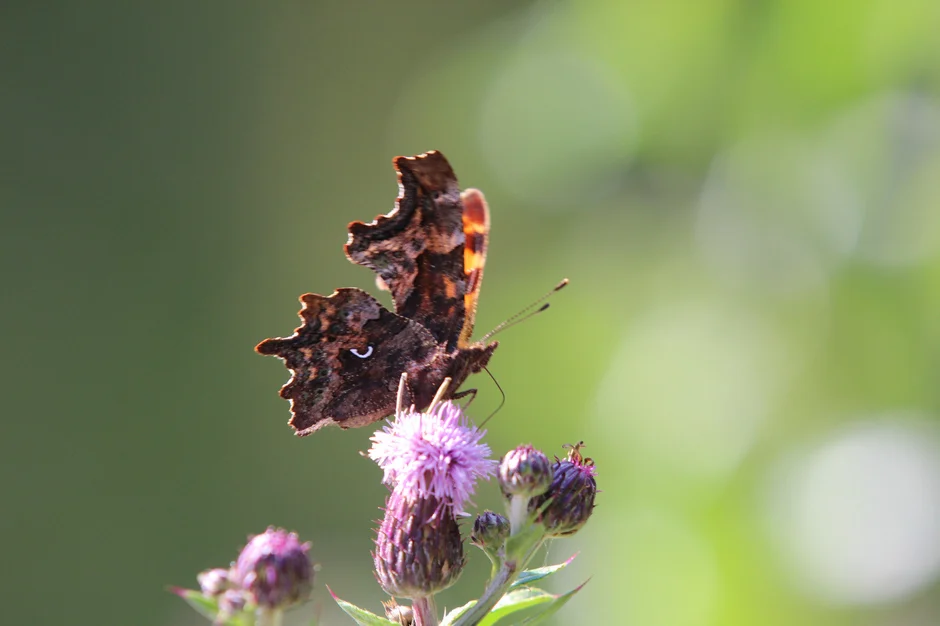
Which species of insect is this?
Polygonia c-album
